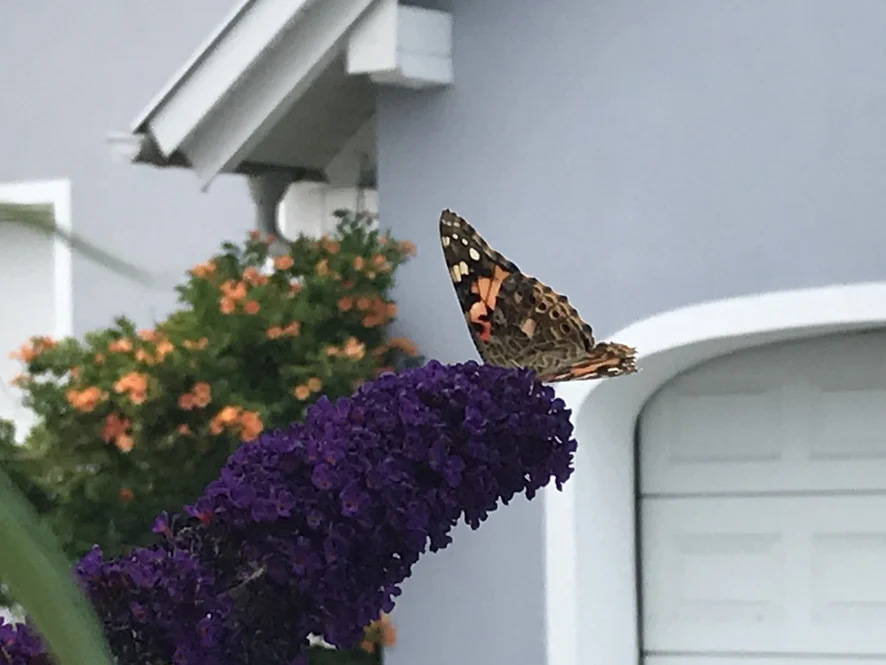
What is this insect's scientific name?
Vanessa cardui
